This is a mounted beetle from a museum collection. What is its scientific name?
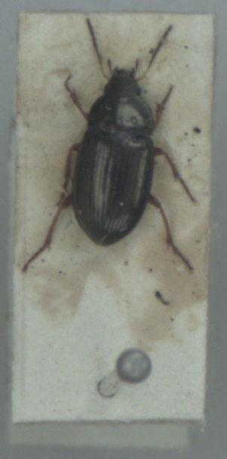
Amara anthobia
